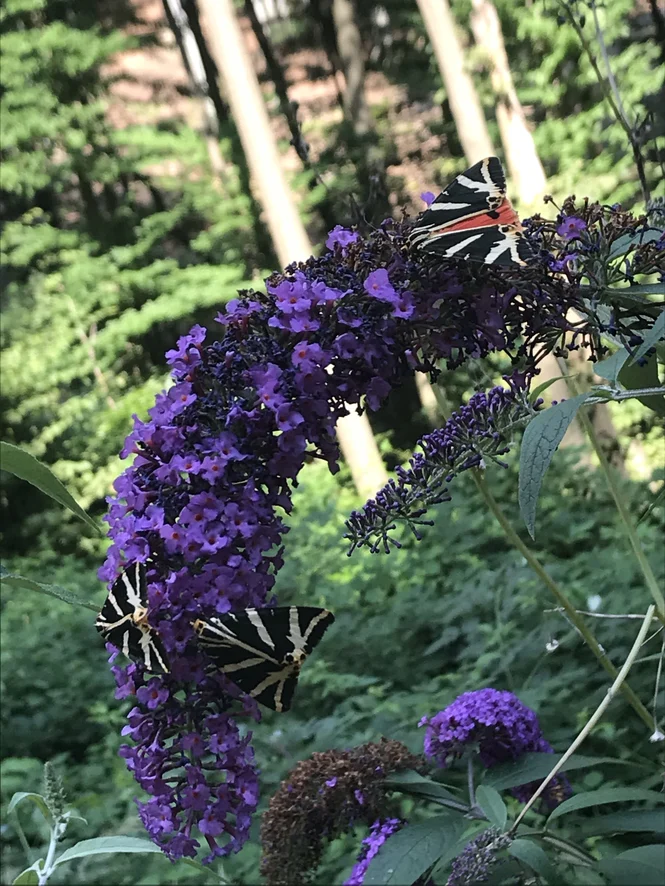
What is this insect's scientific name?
Euplagia quadripunctaria
